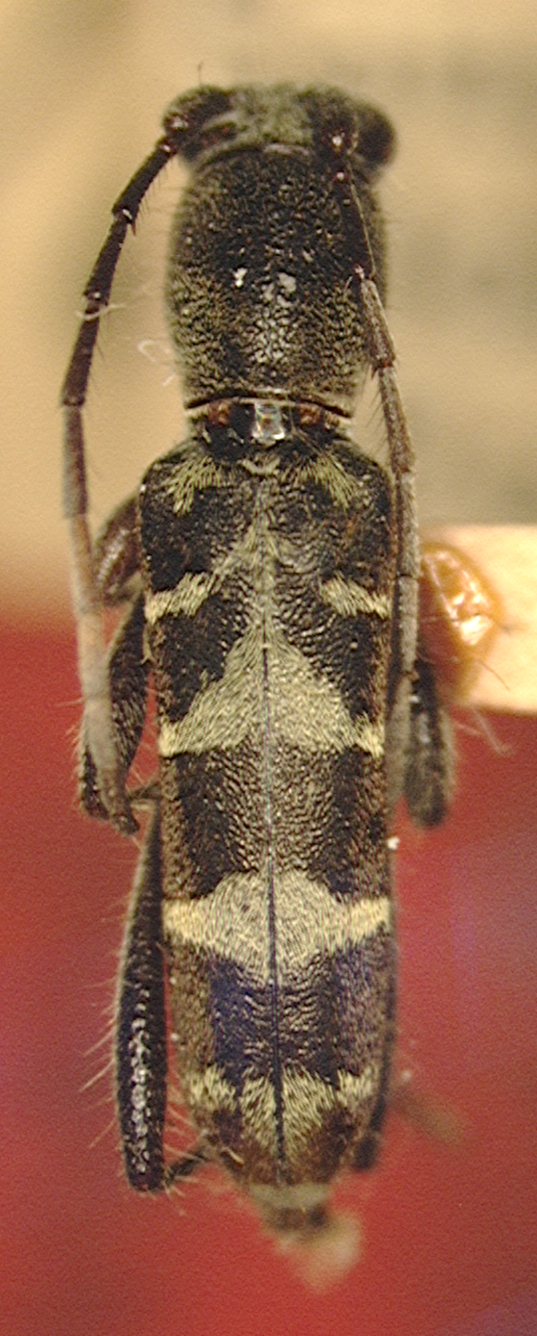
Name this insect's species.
Demonax quinquecinctus
